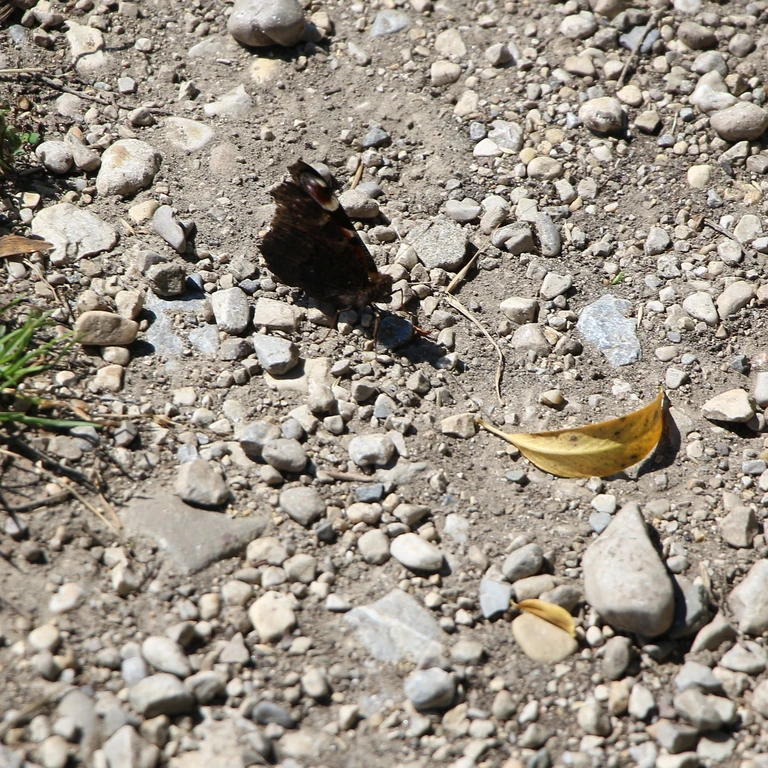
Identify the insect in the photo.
Aglais io
